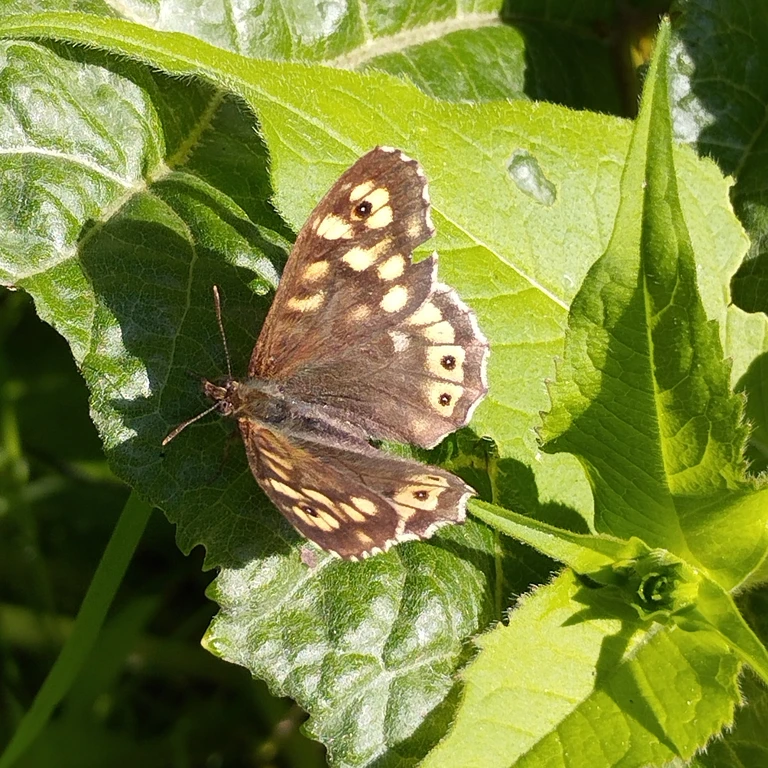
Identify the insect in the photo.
Pararge aegeria
